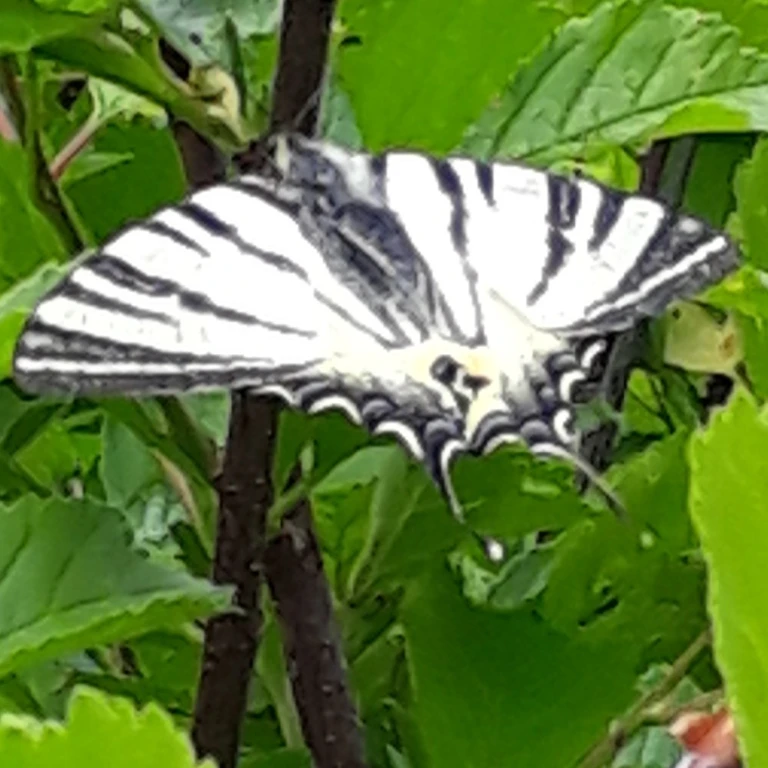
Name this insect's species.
Iphiclides podalirius
